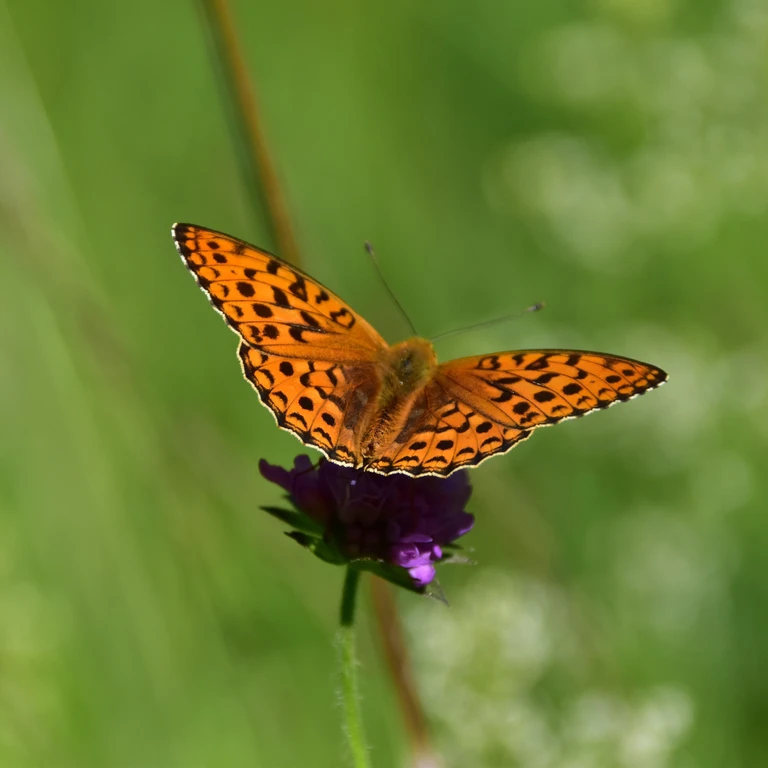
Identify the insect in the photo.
Fabriciana adippe
